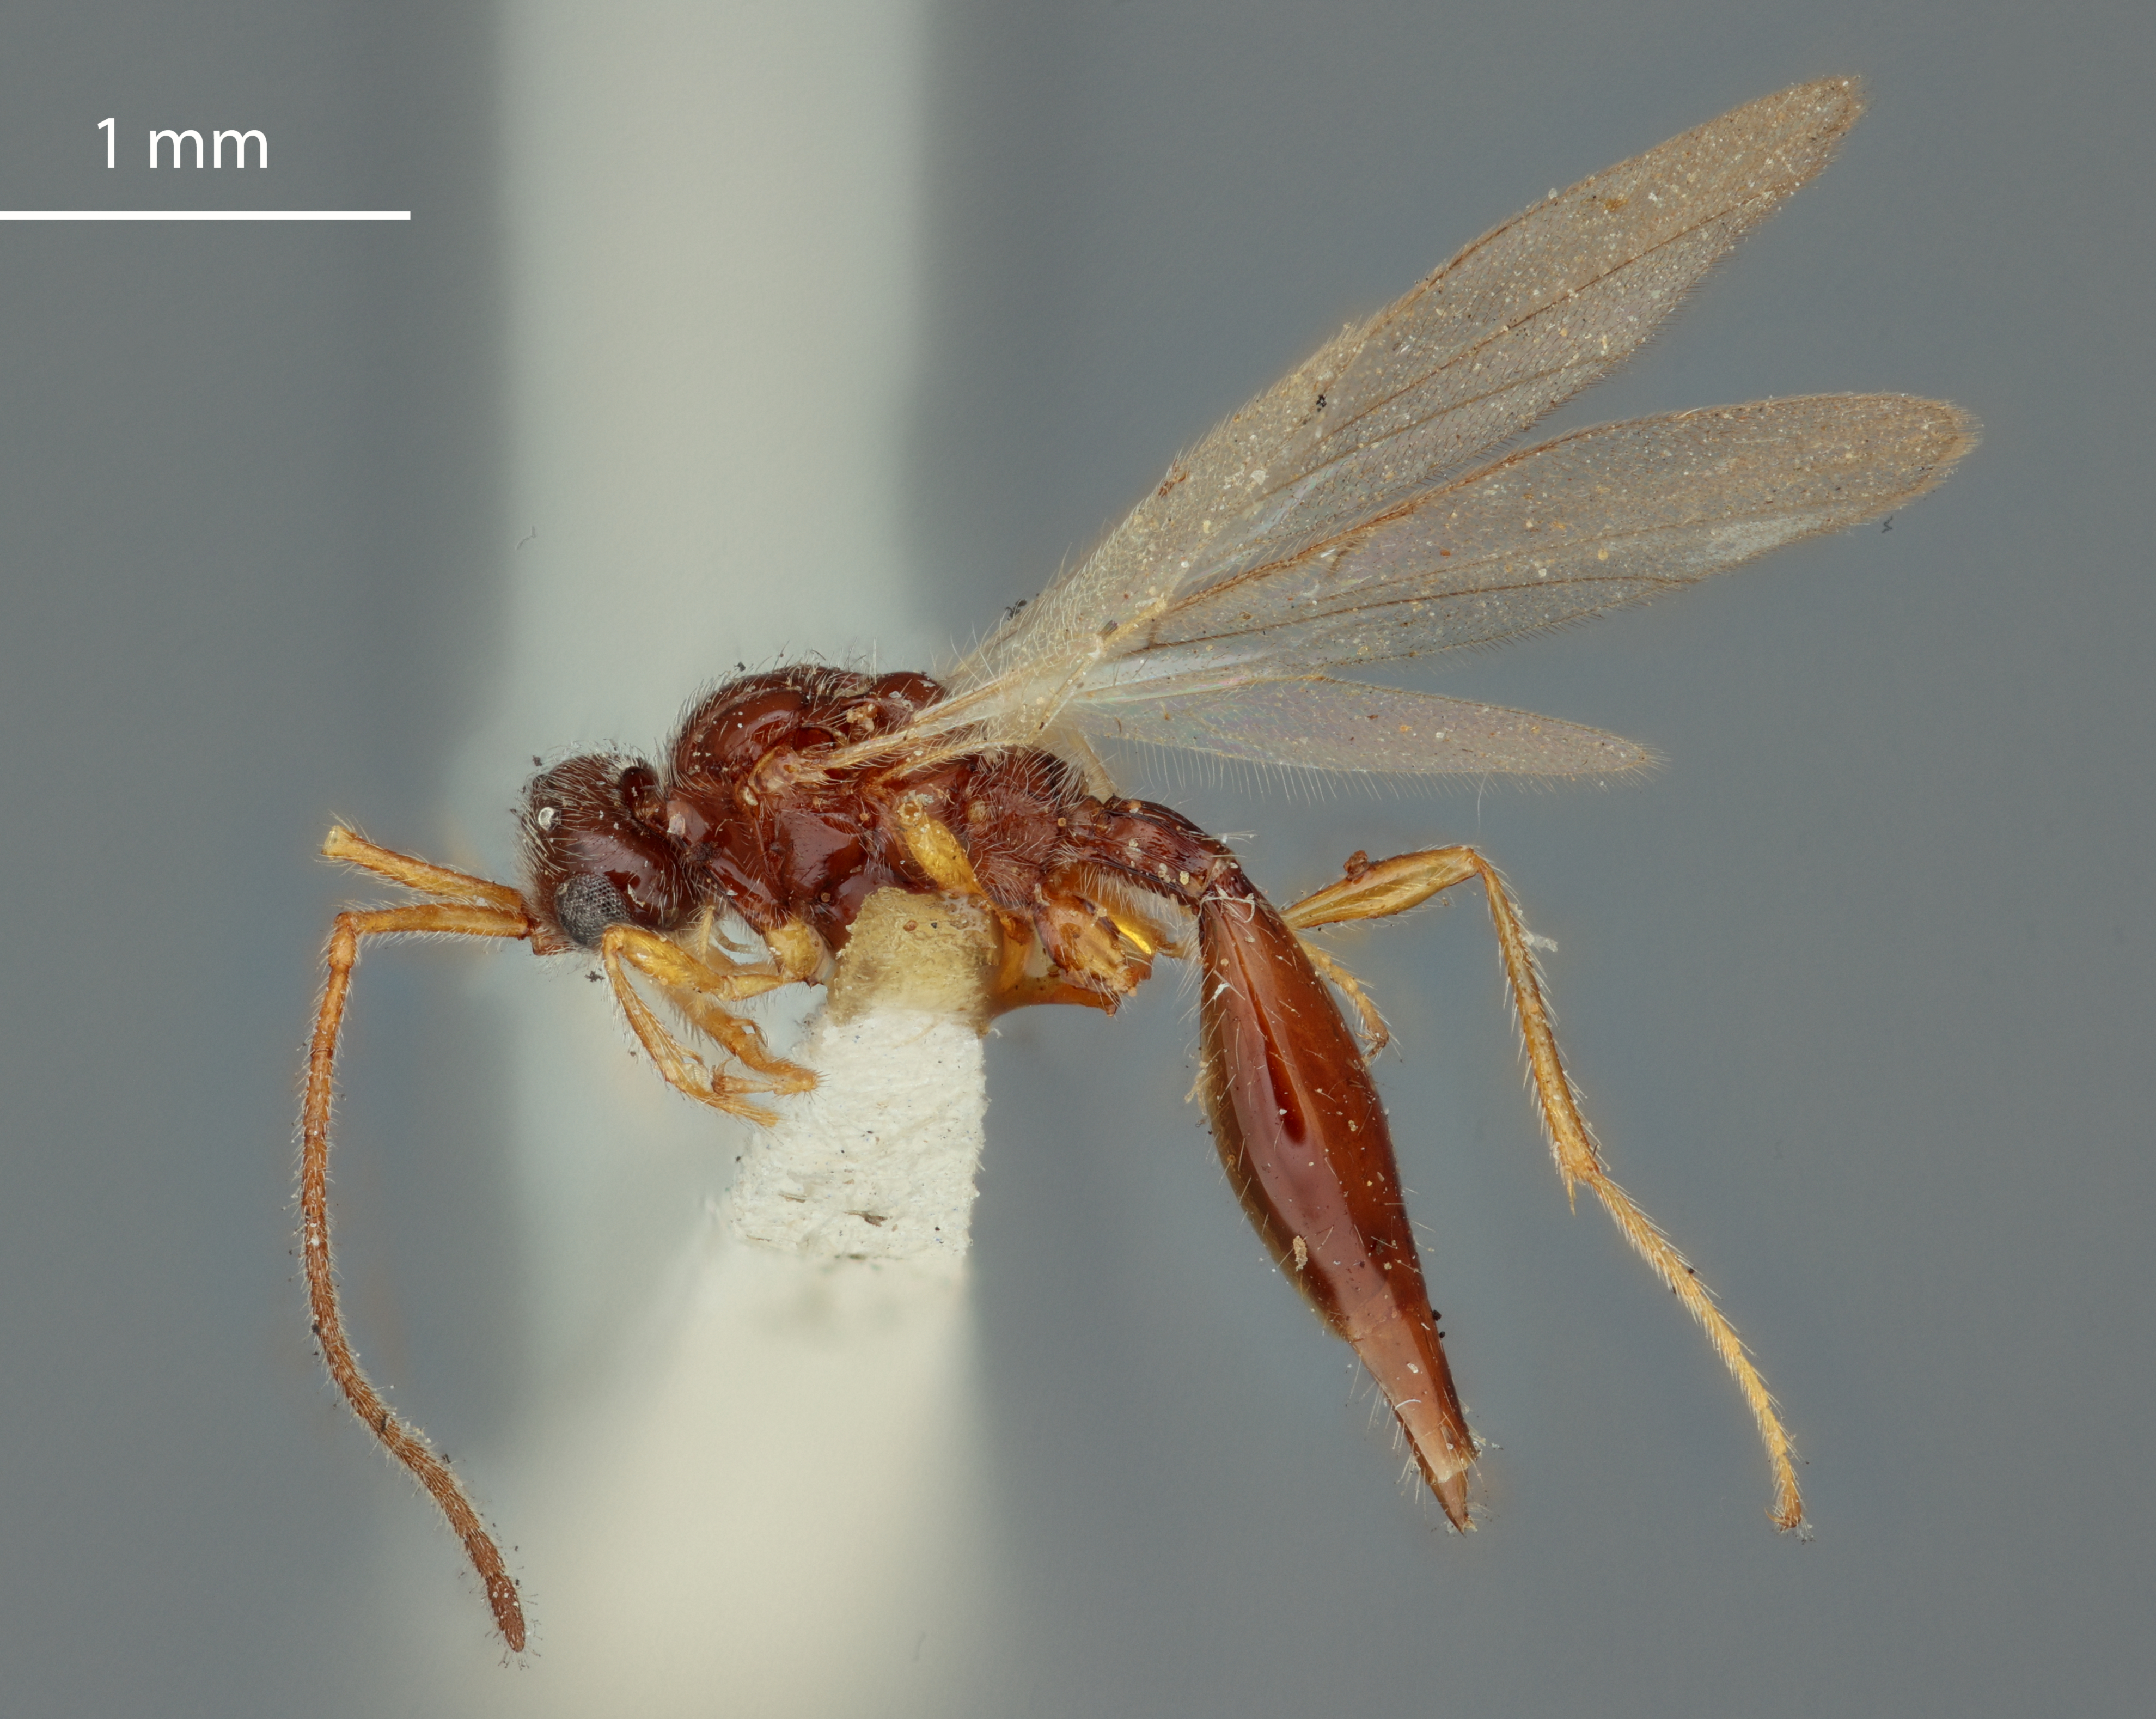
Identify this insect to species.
Leptorhaptus conicus
